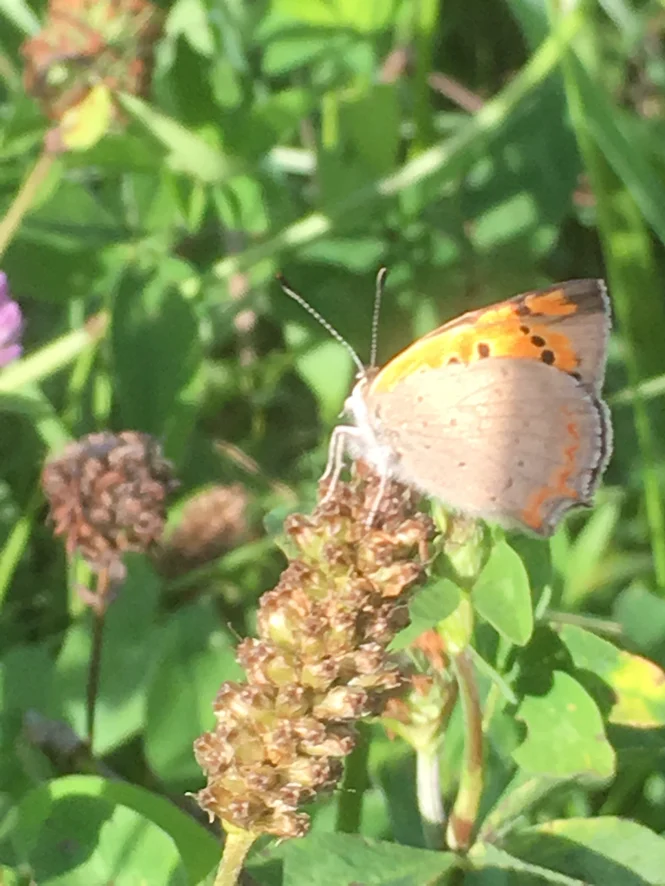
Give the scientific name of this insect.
Lycaena phlaeas
